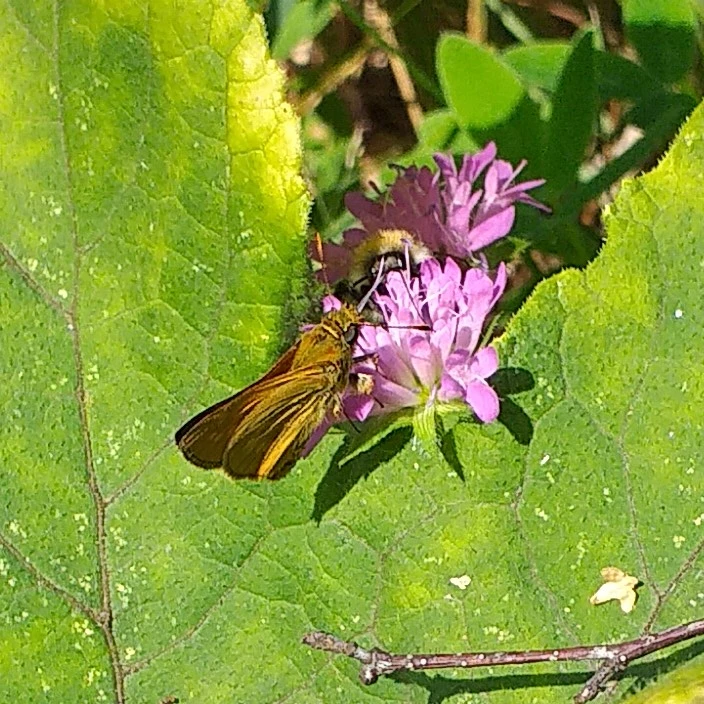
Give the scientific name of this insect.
Ochlodes sylvanus (also Ochlodes venata)
